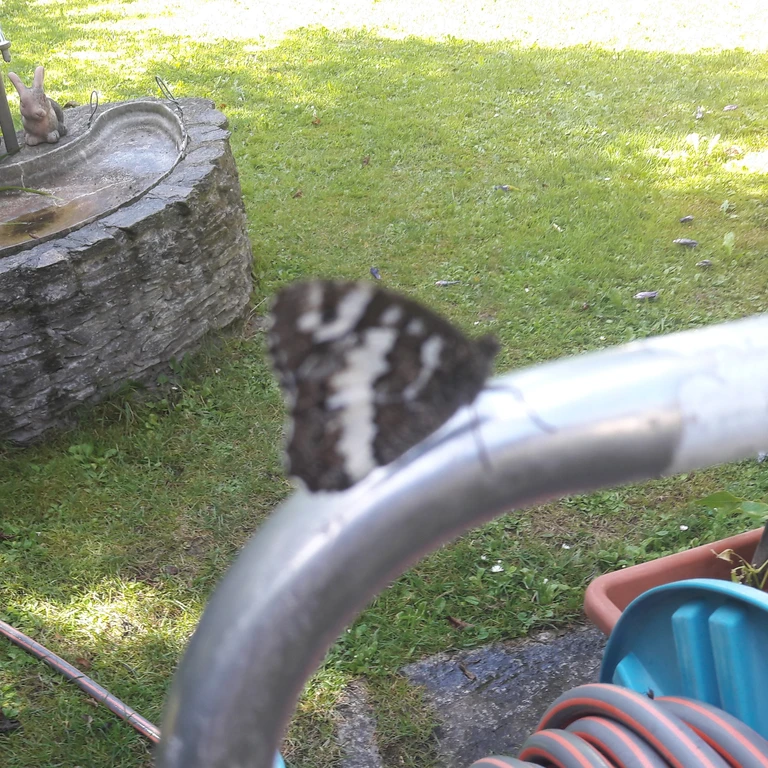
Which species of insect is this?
Brintesia circe
